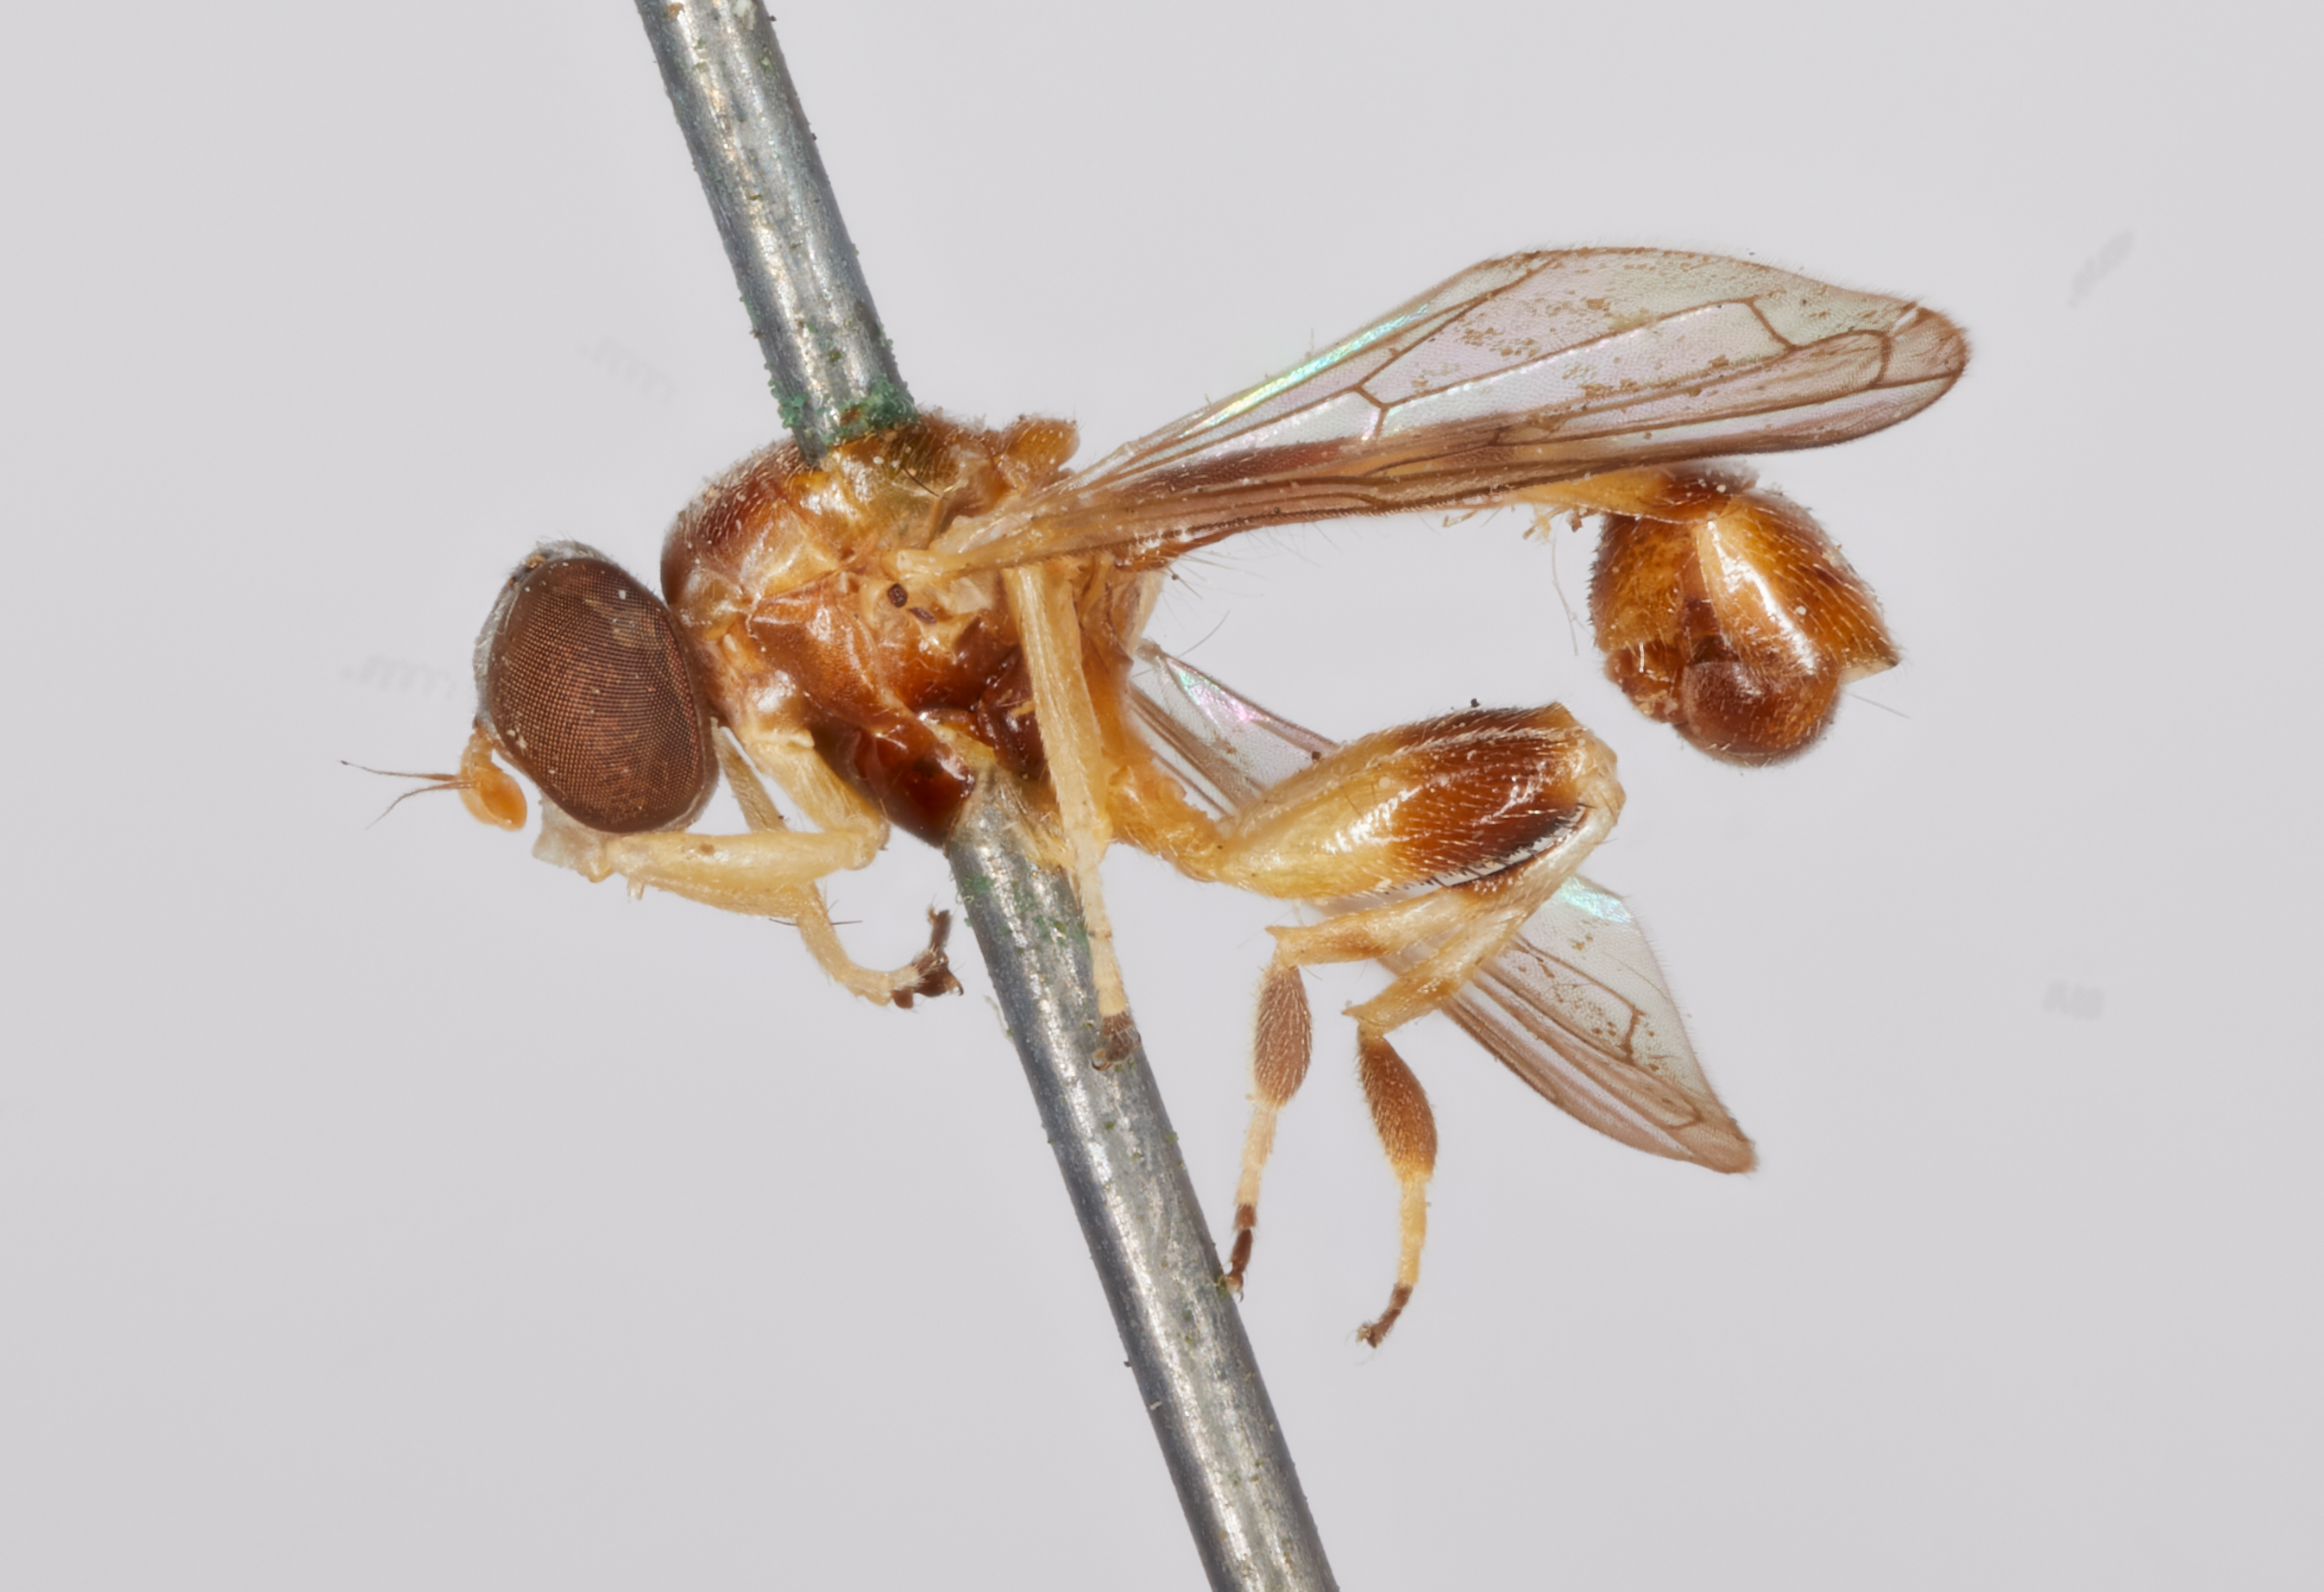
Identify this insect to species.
Sphegina keeniana
